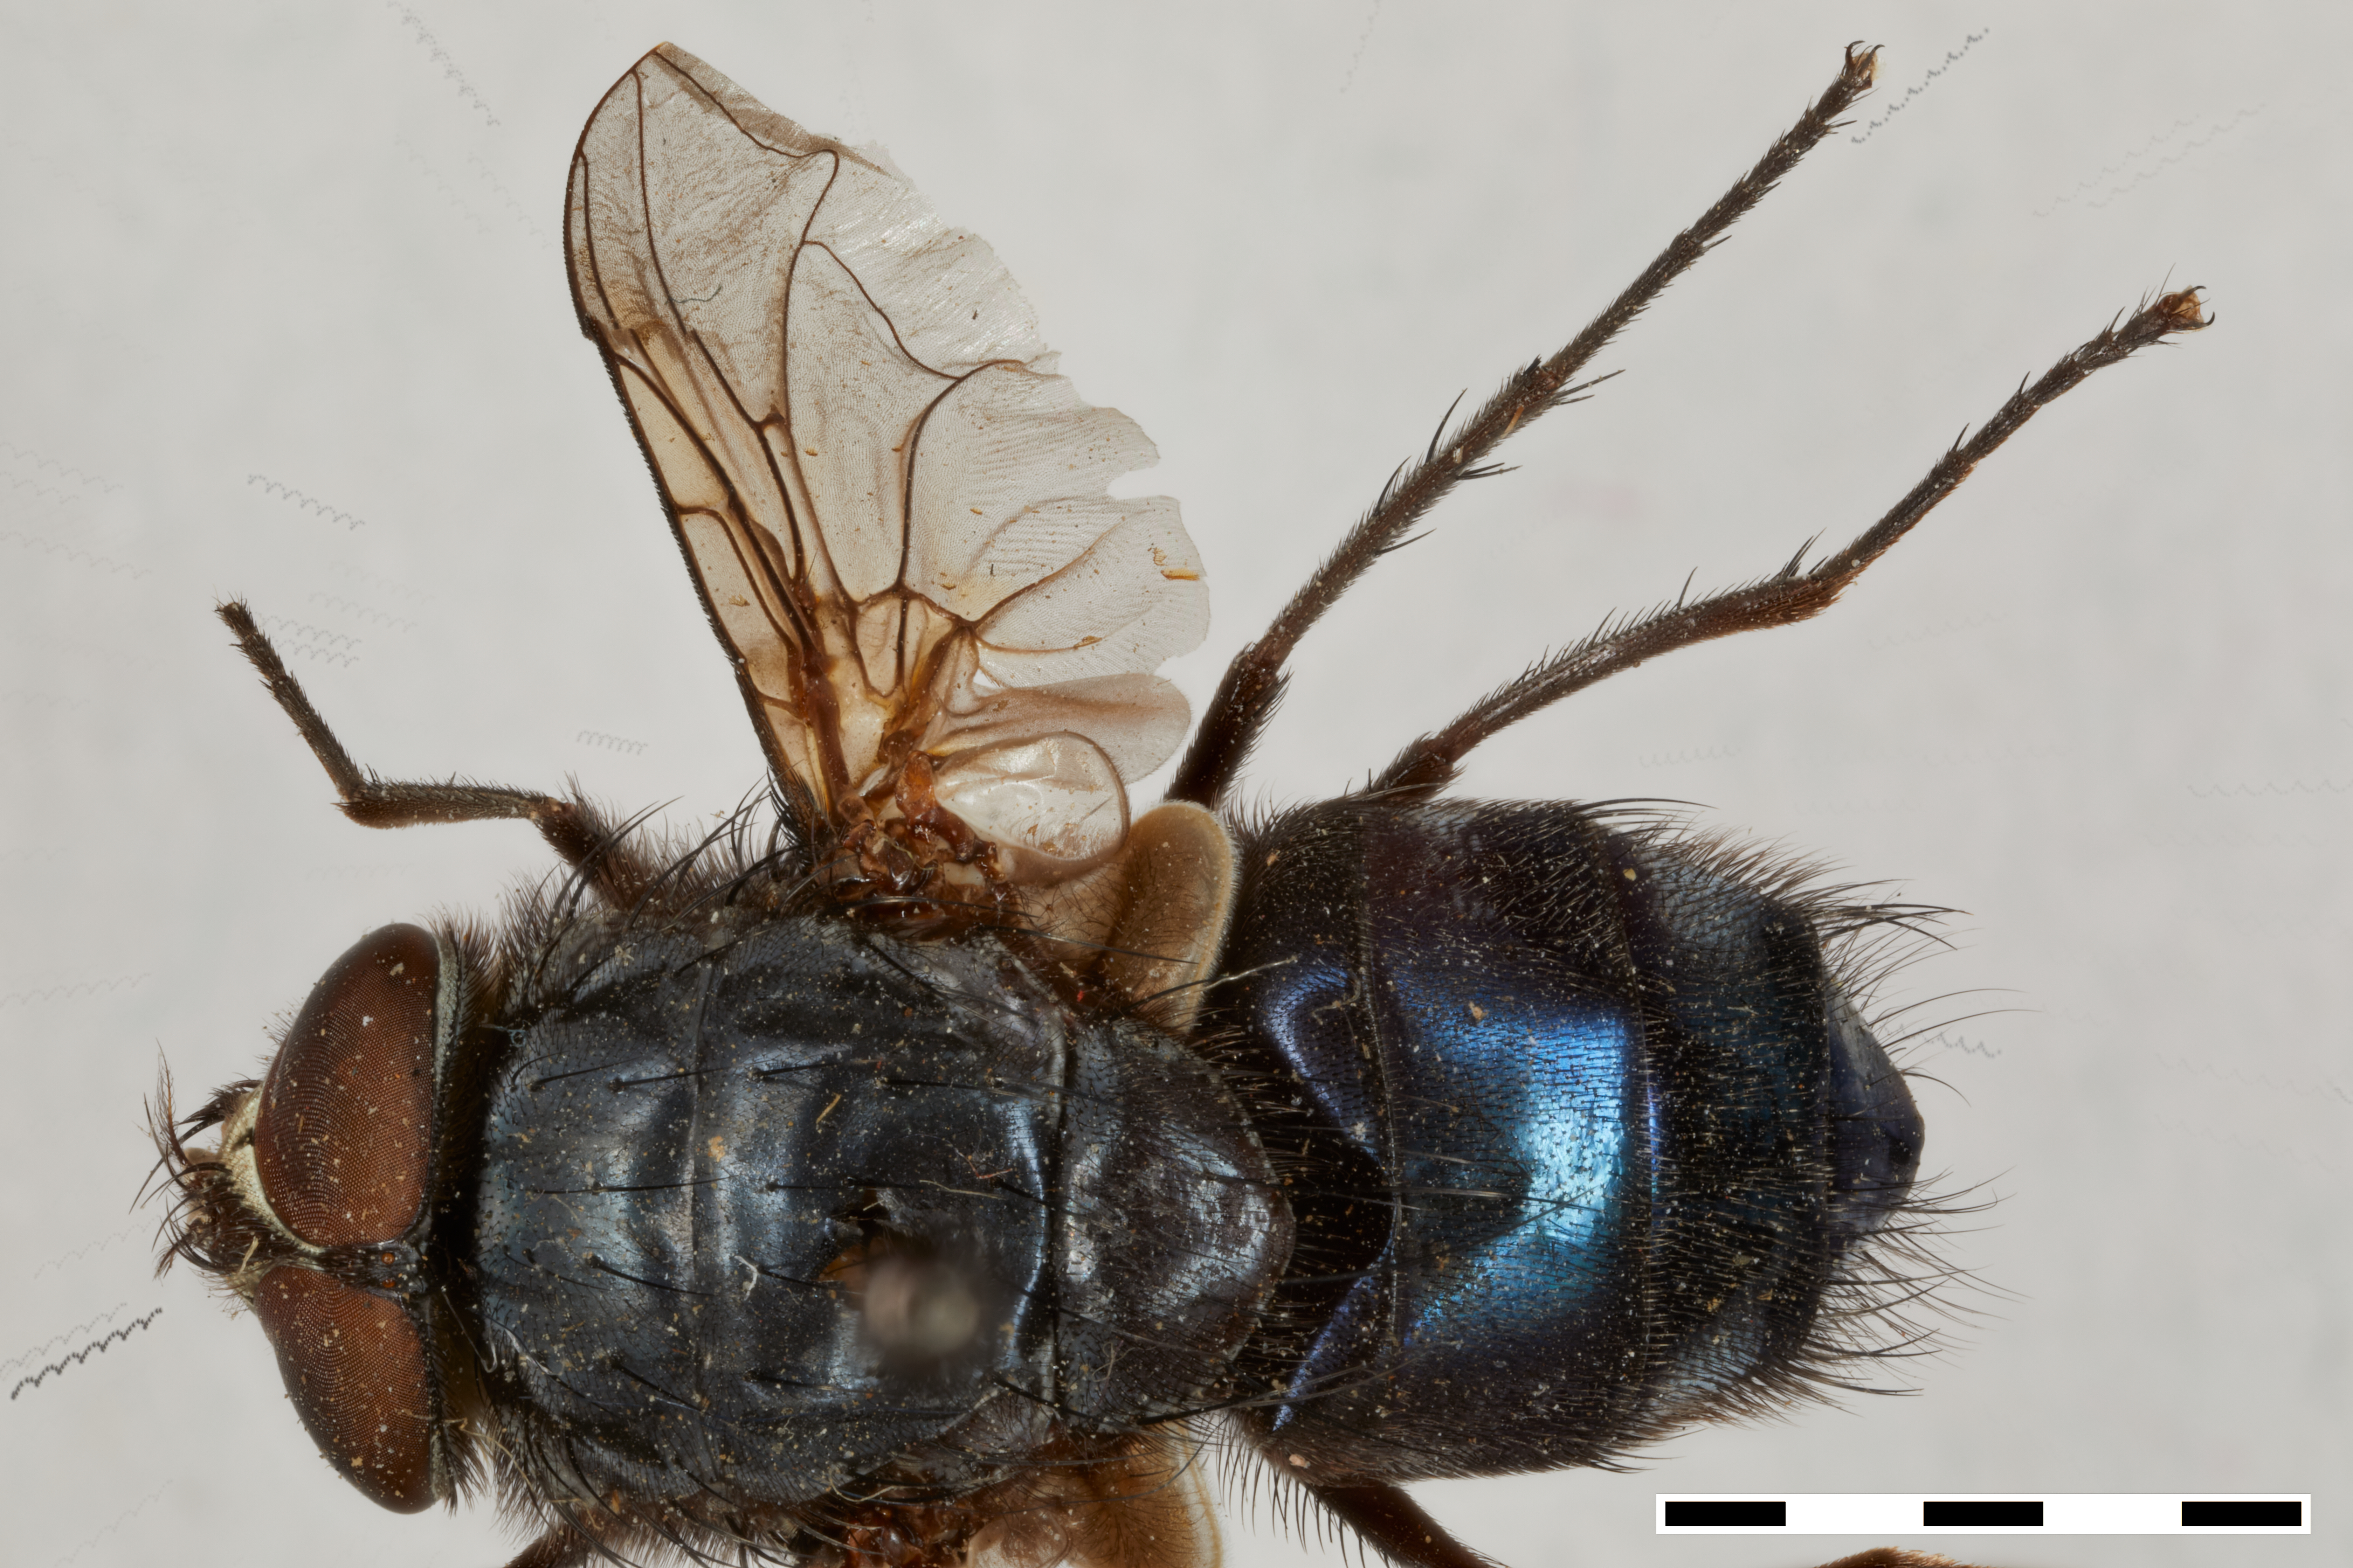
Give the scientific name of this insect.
Calliphora lata
